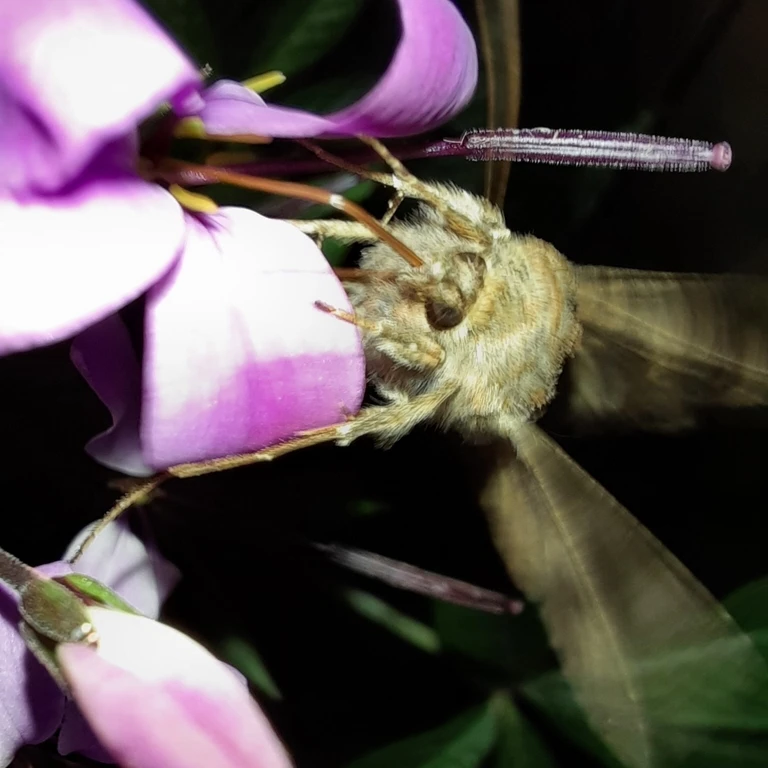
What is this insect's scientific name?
Autographa gamma
